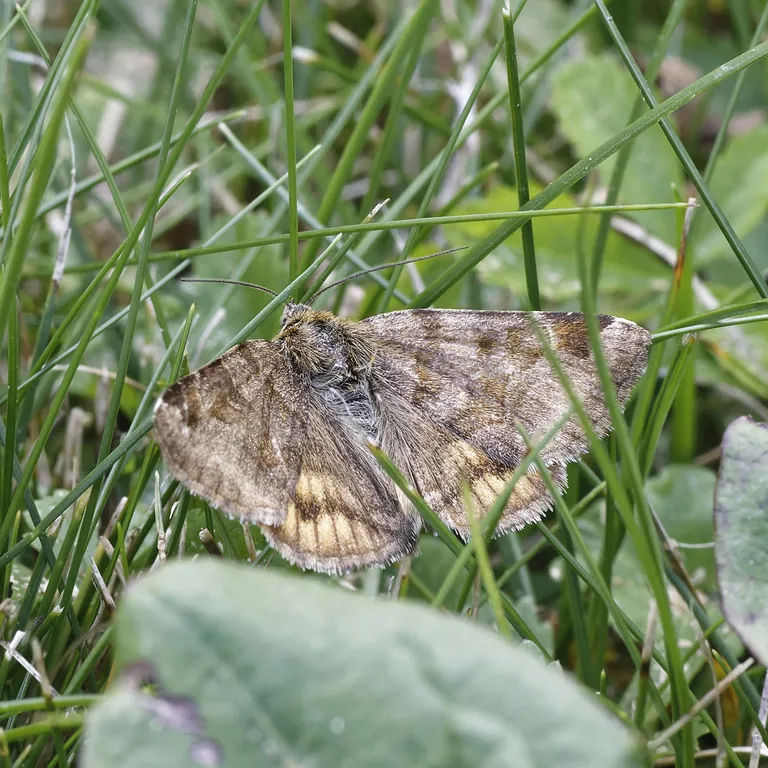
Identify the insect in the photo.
Euclidia glyphica
